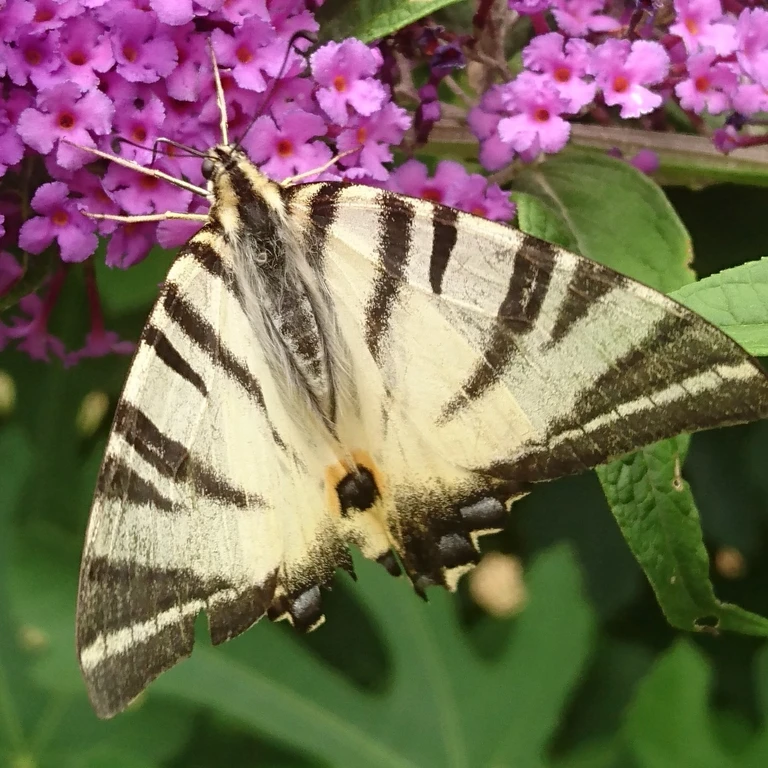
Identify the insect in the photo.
Iphiclides podalirius
